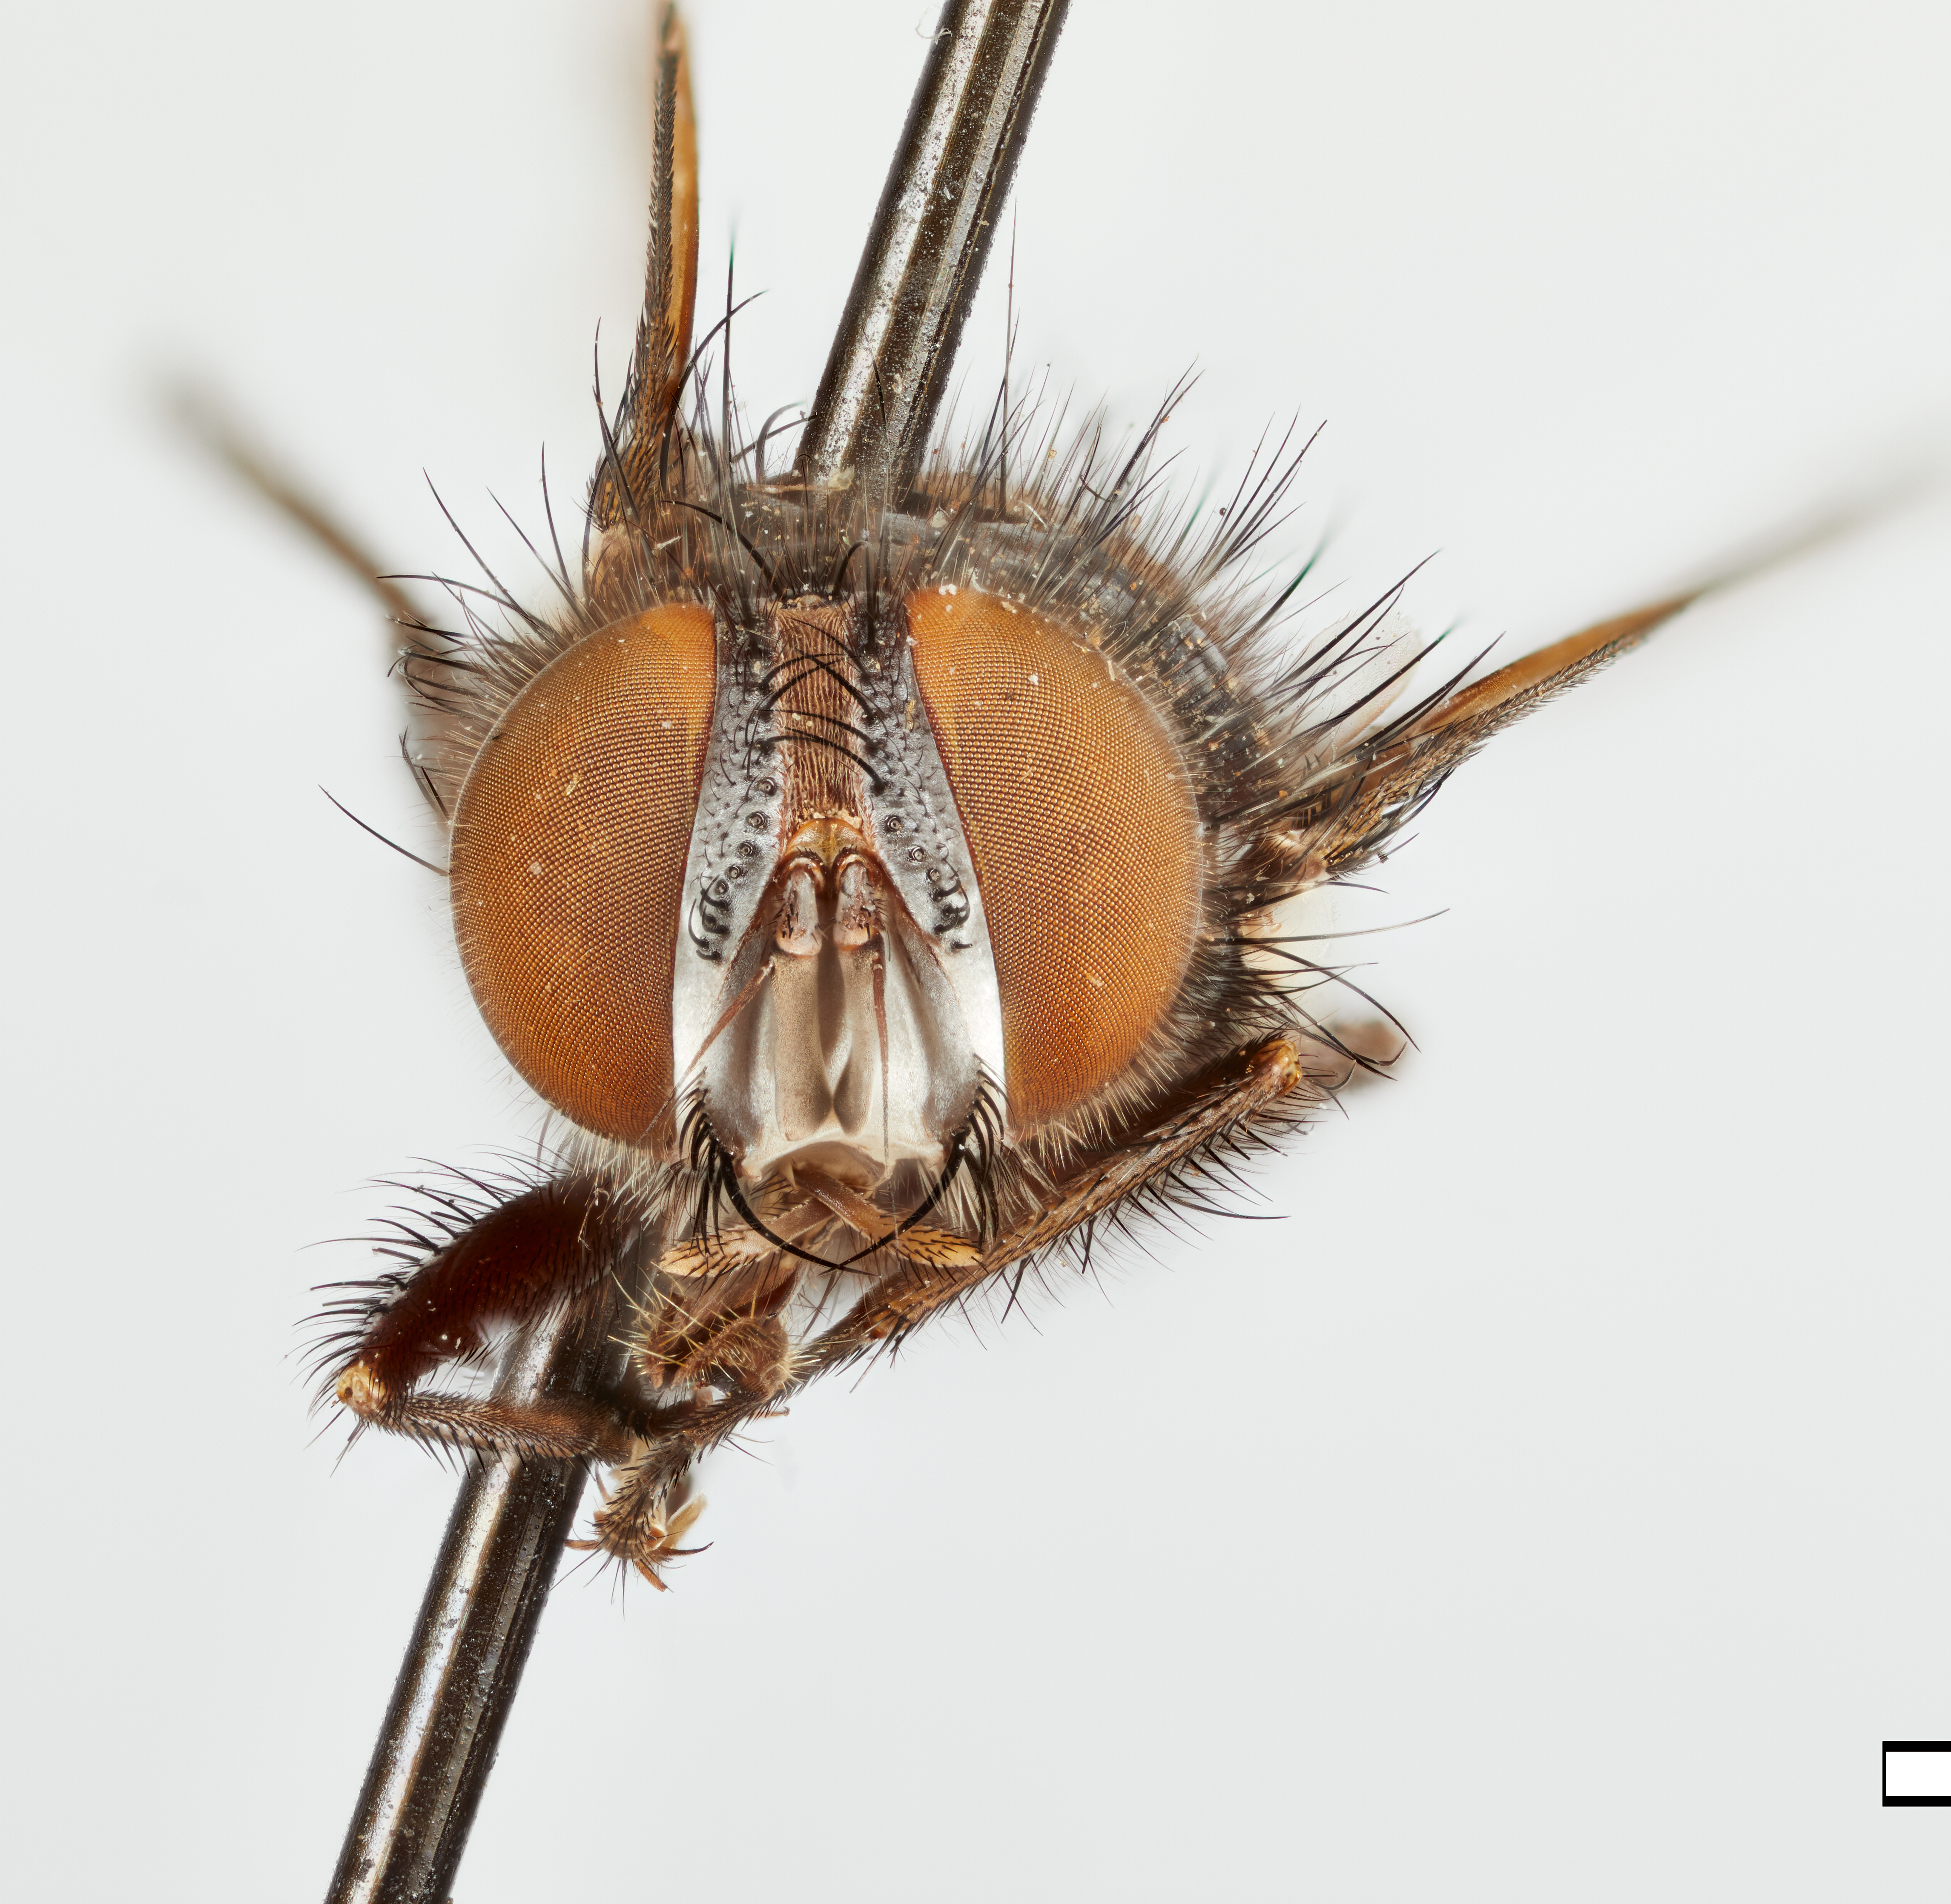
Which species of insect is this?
Zenillia reclinata
